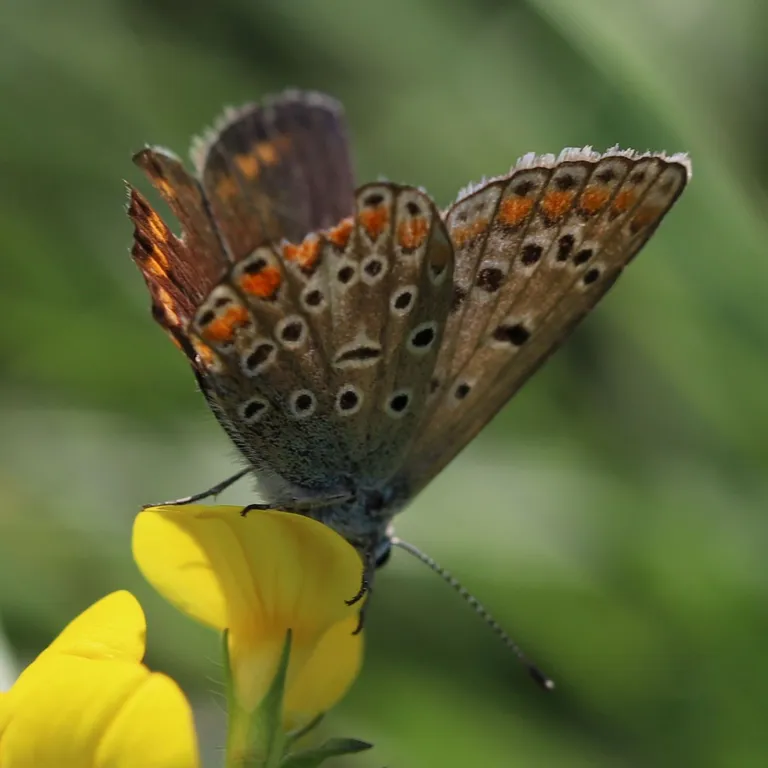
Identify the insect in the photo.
Polyommatus icarus
